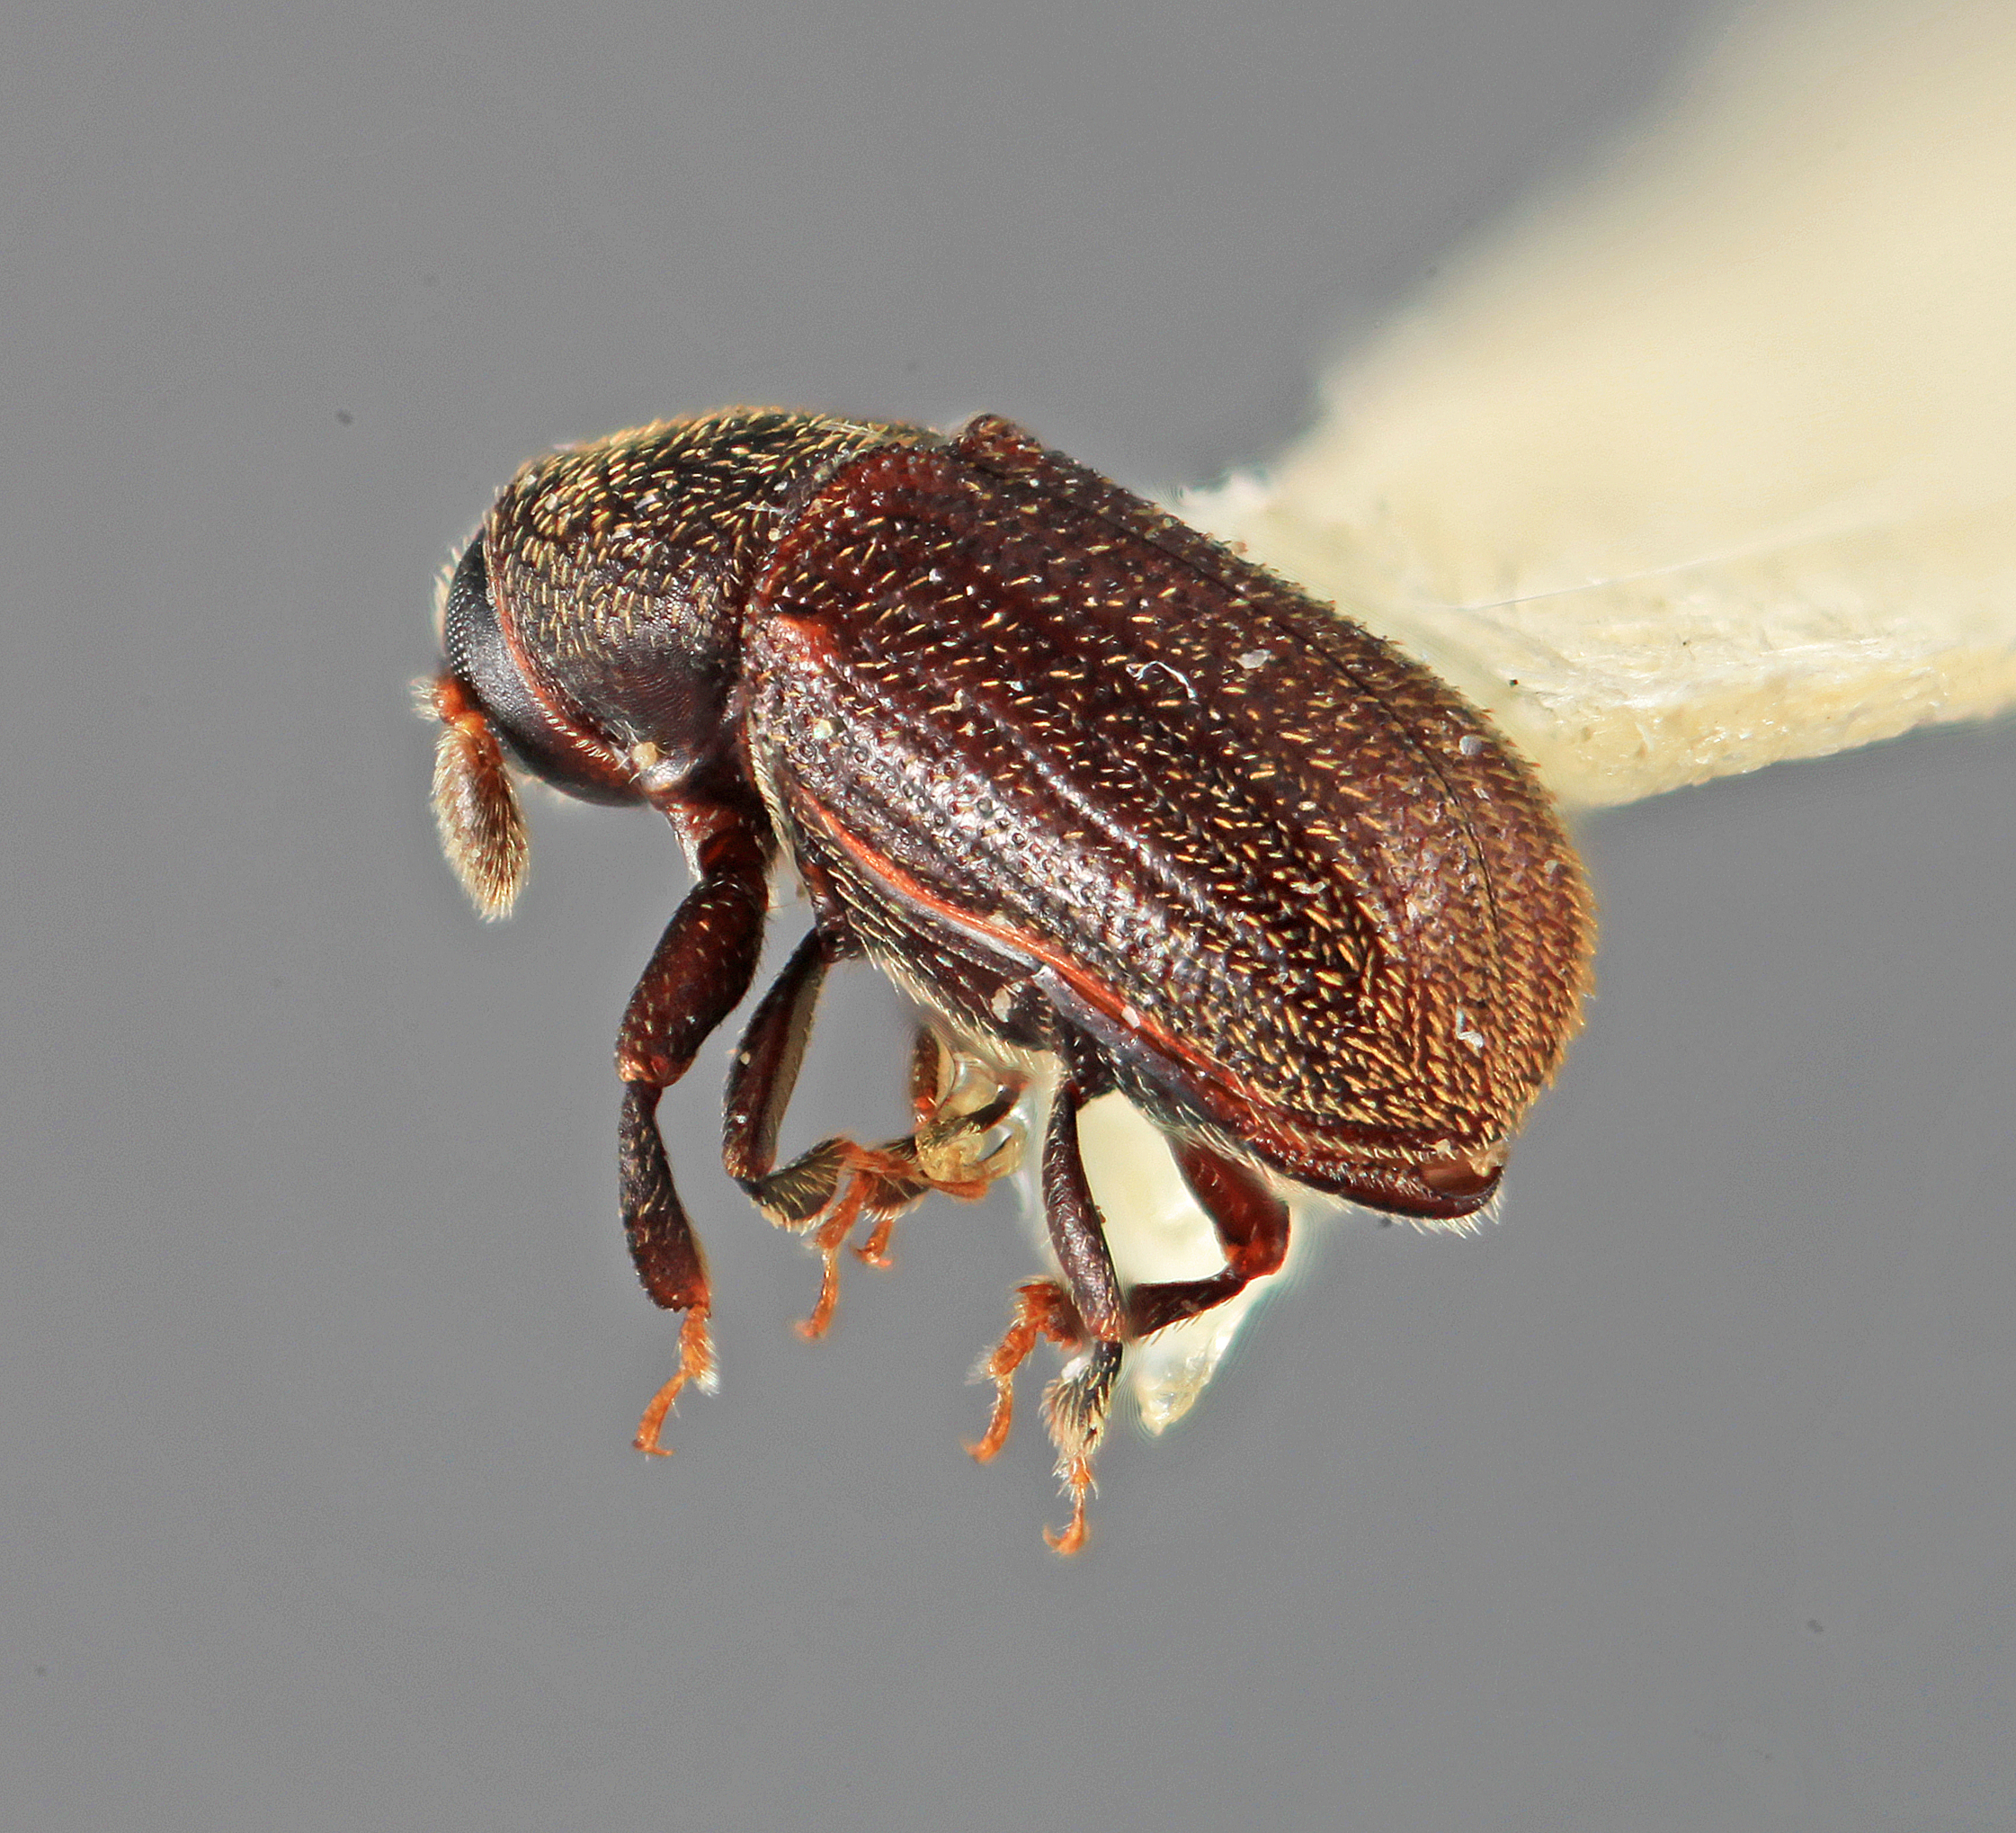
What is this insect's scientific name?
Chramesus exilis
